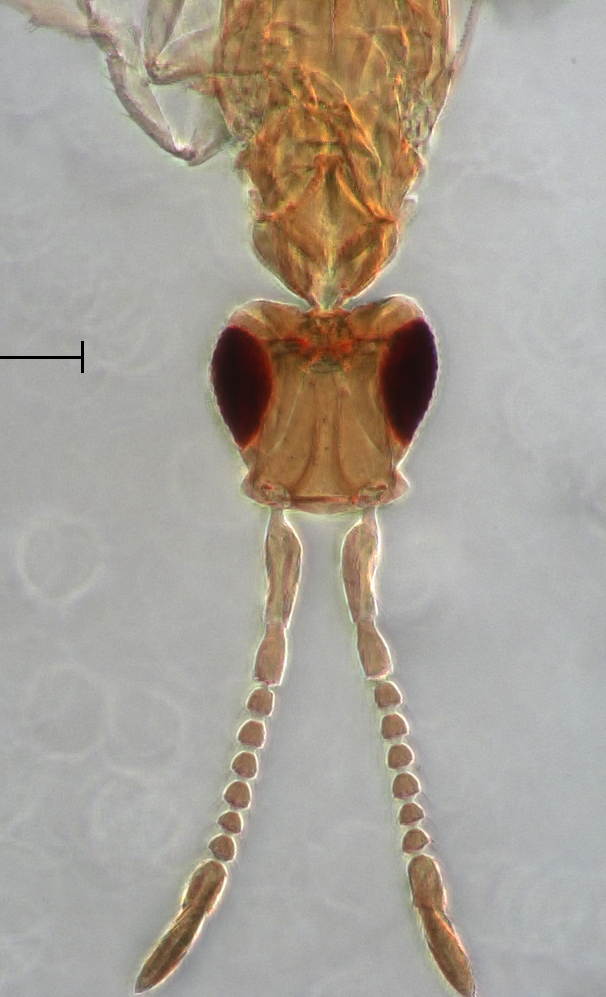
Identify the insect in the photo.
Platypatasson fransseni
